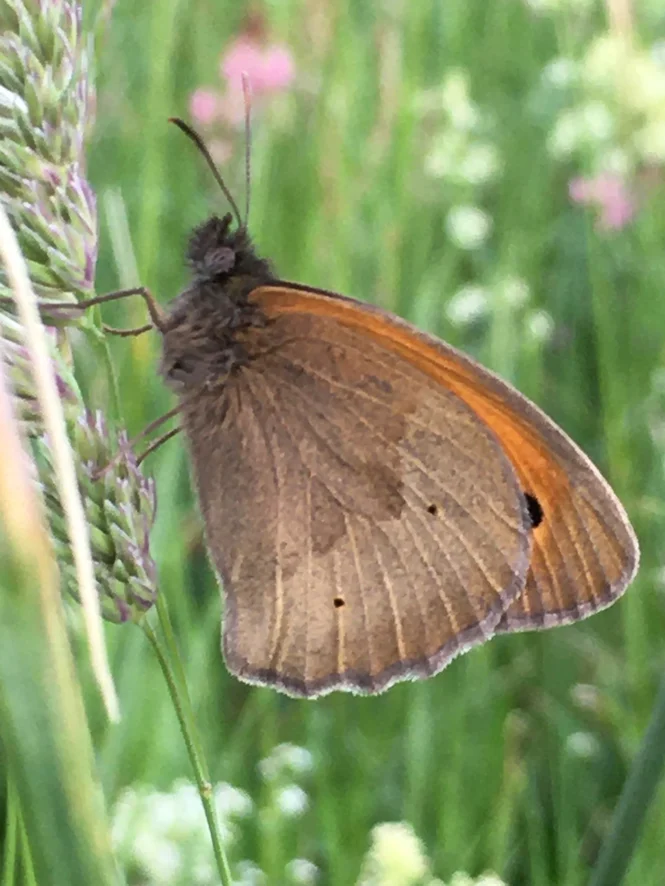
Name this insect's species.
Maniola jurtina
